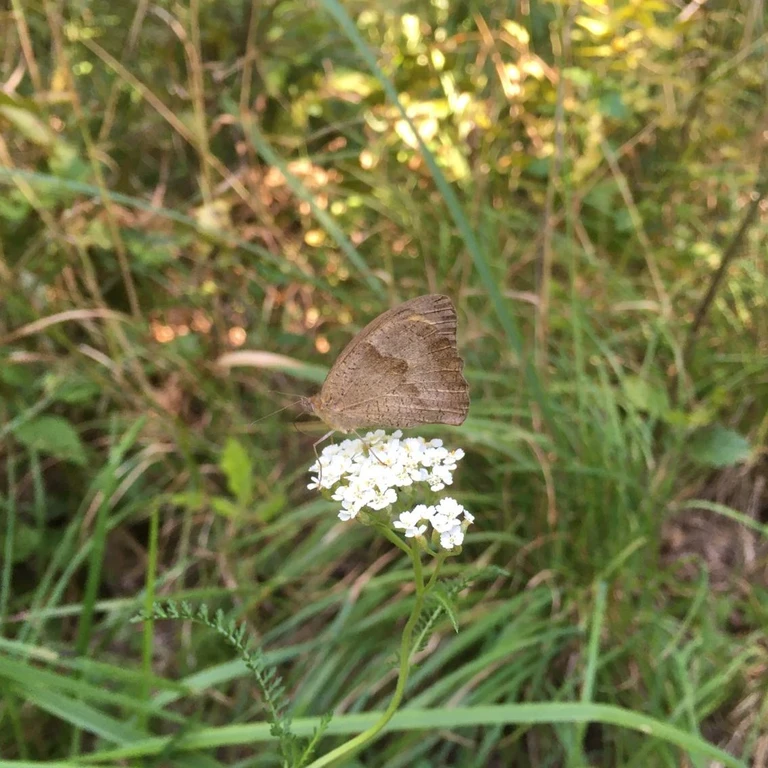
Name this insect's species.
Maniola jurtina
